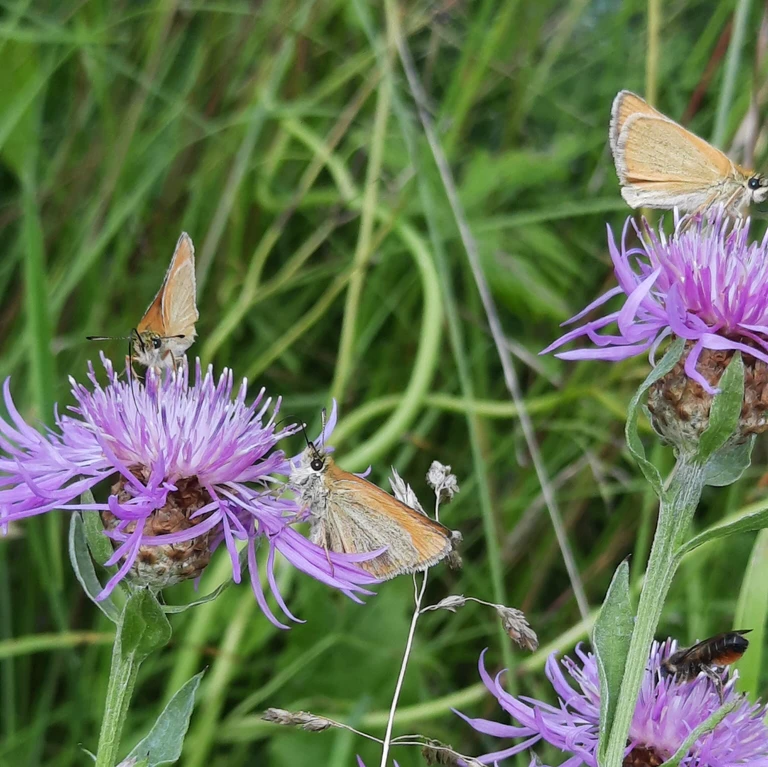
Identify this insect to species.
Thymelicus lineola
